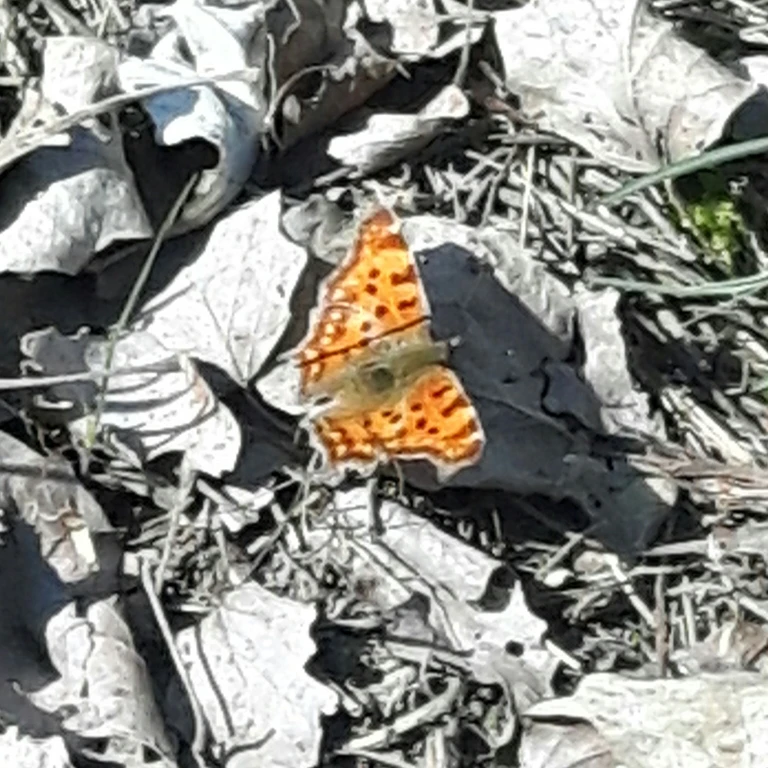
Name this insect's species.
Polygonia c-album
